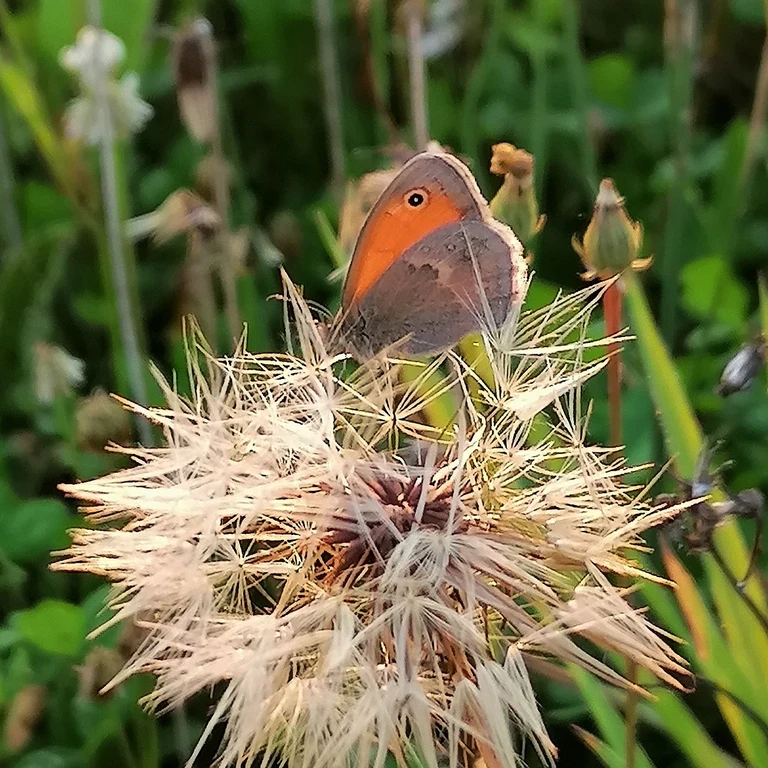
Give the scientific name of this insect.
Coenonympha pamphilus
